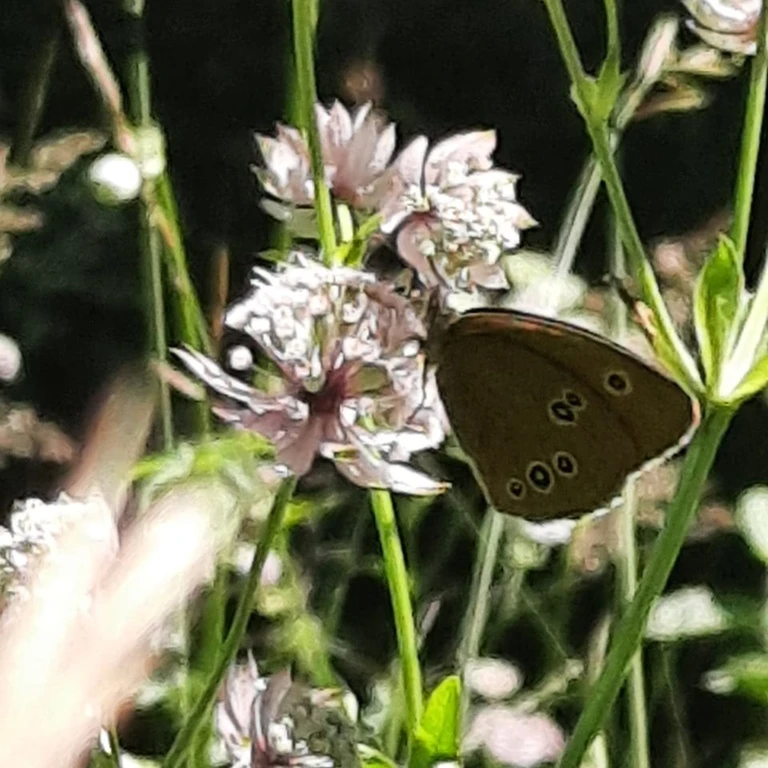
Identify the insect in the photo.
Aphantopus hyperantus
